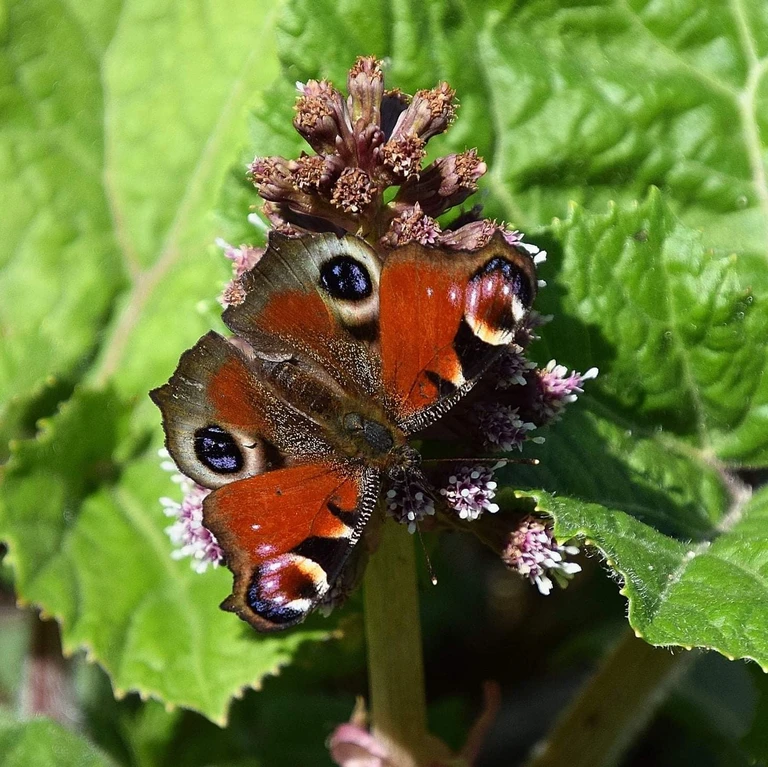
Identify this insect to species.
Aglais io
